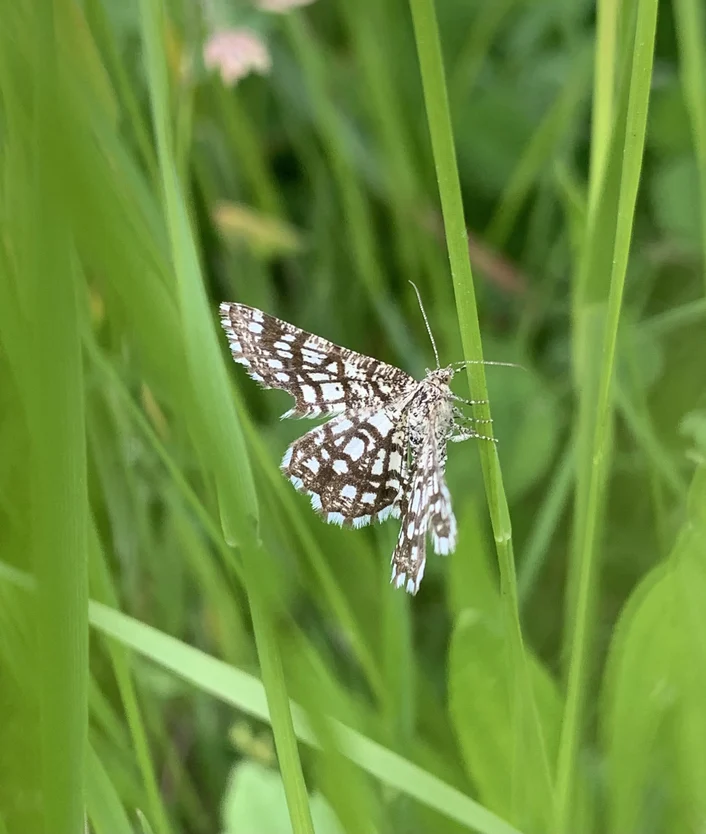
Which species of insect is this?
Chiasmia clathrata
